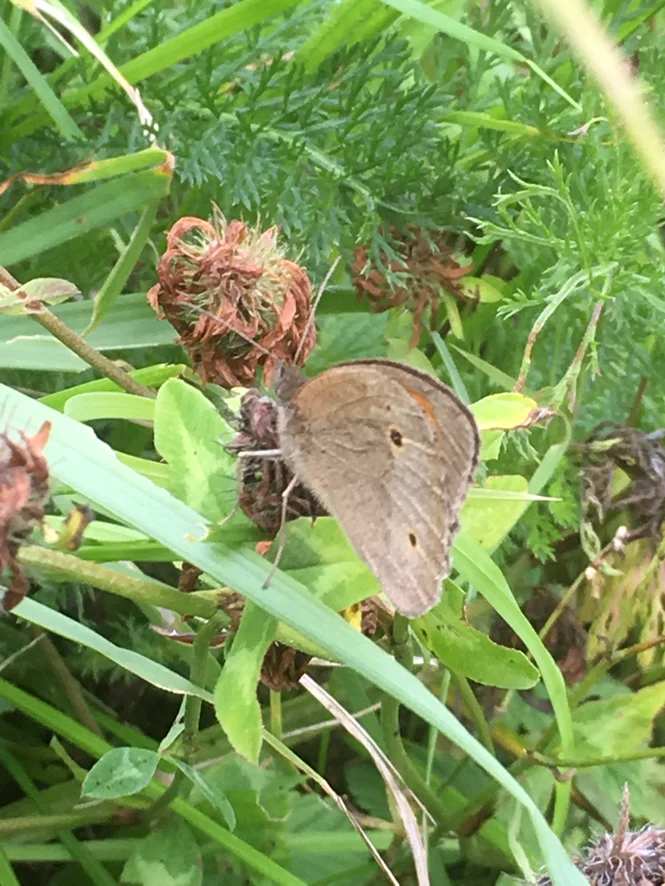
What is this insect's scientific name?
Maniola jurtina
